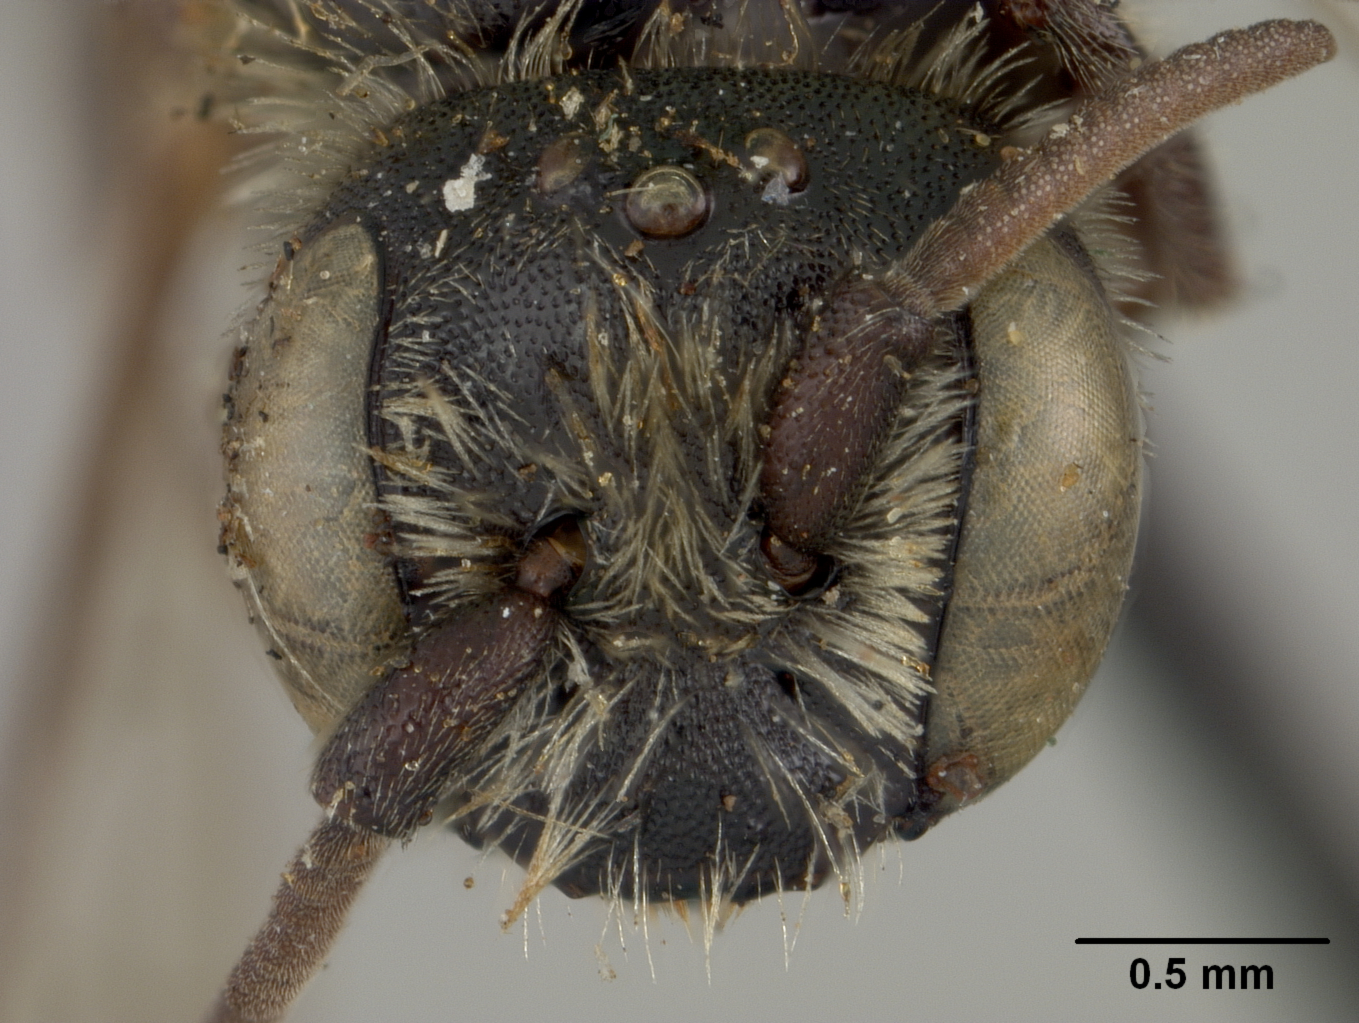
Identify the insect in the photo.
Hoplitis producta
